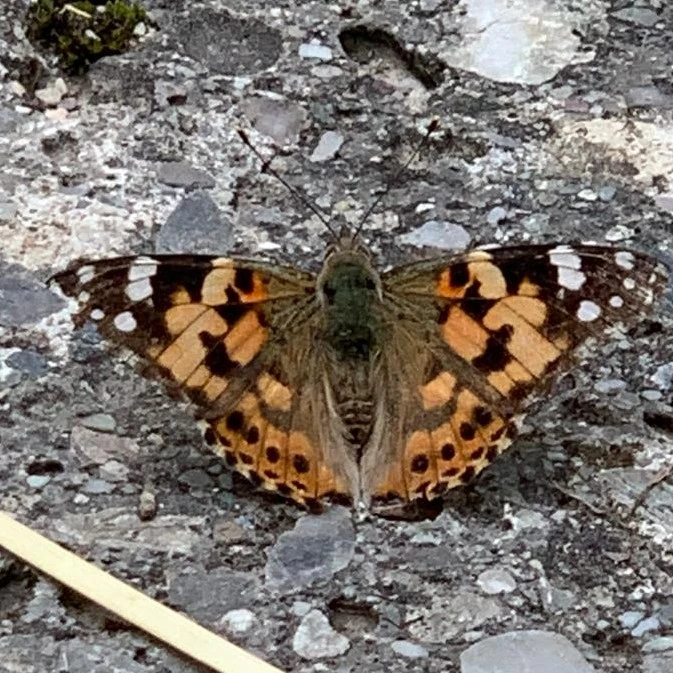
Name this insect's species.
Vanessa cardui
